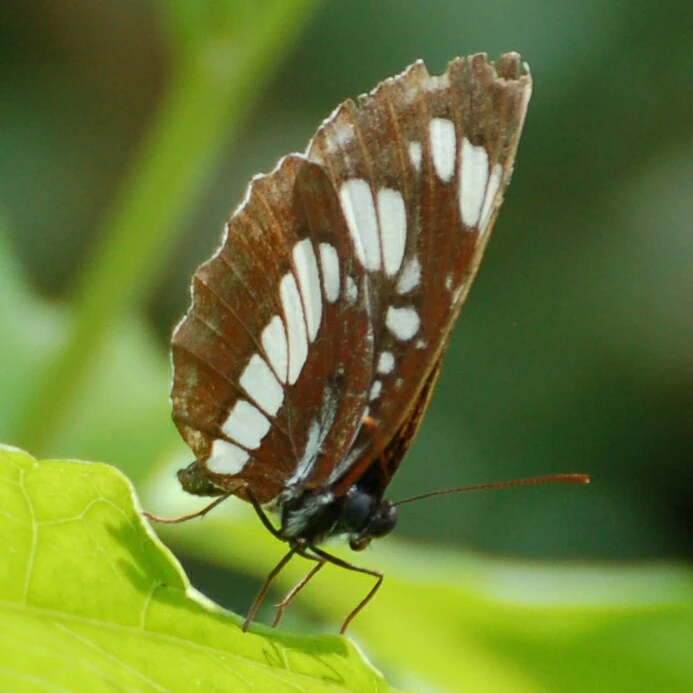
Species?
Neptis rivularis
